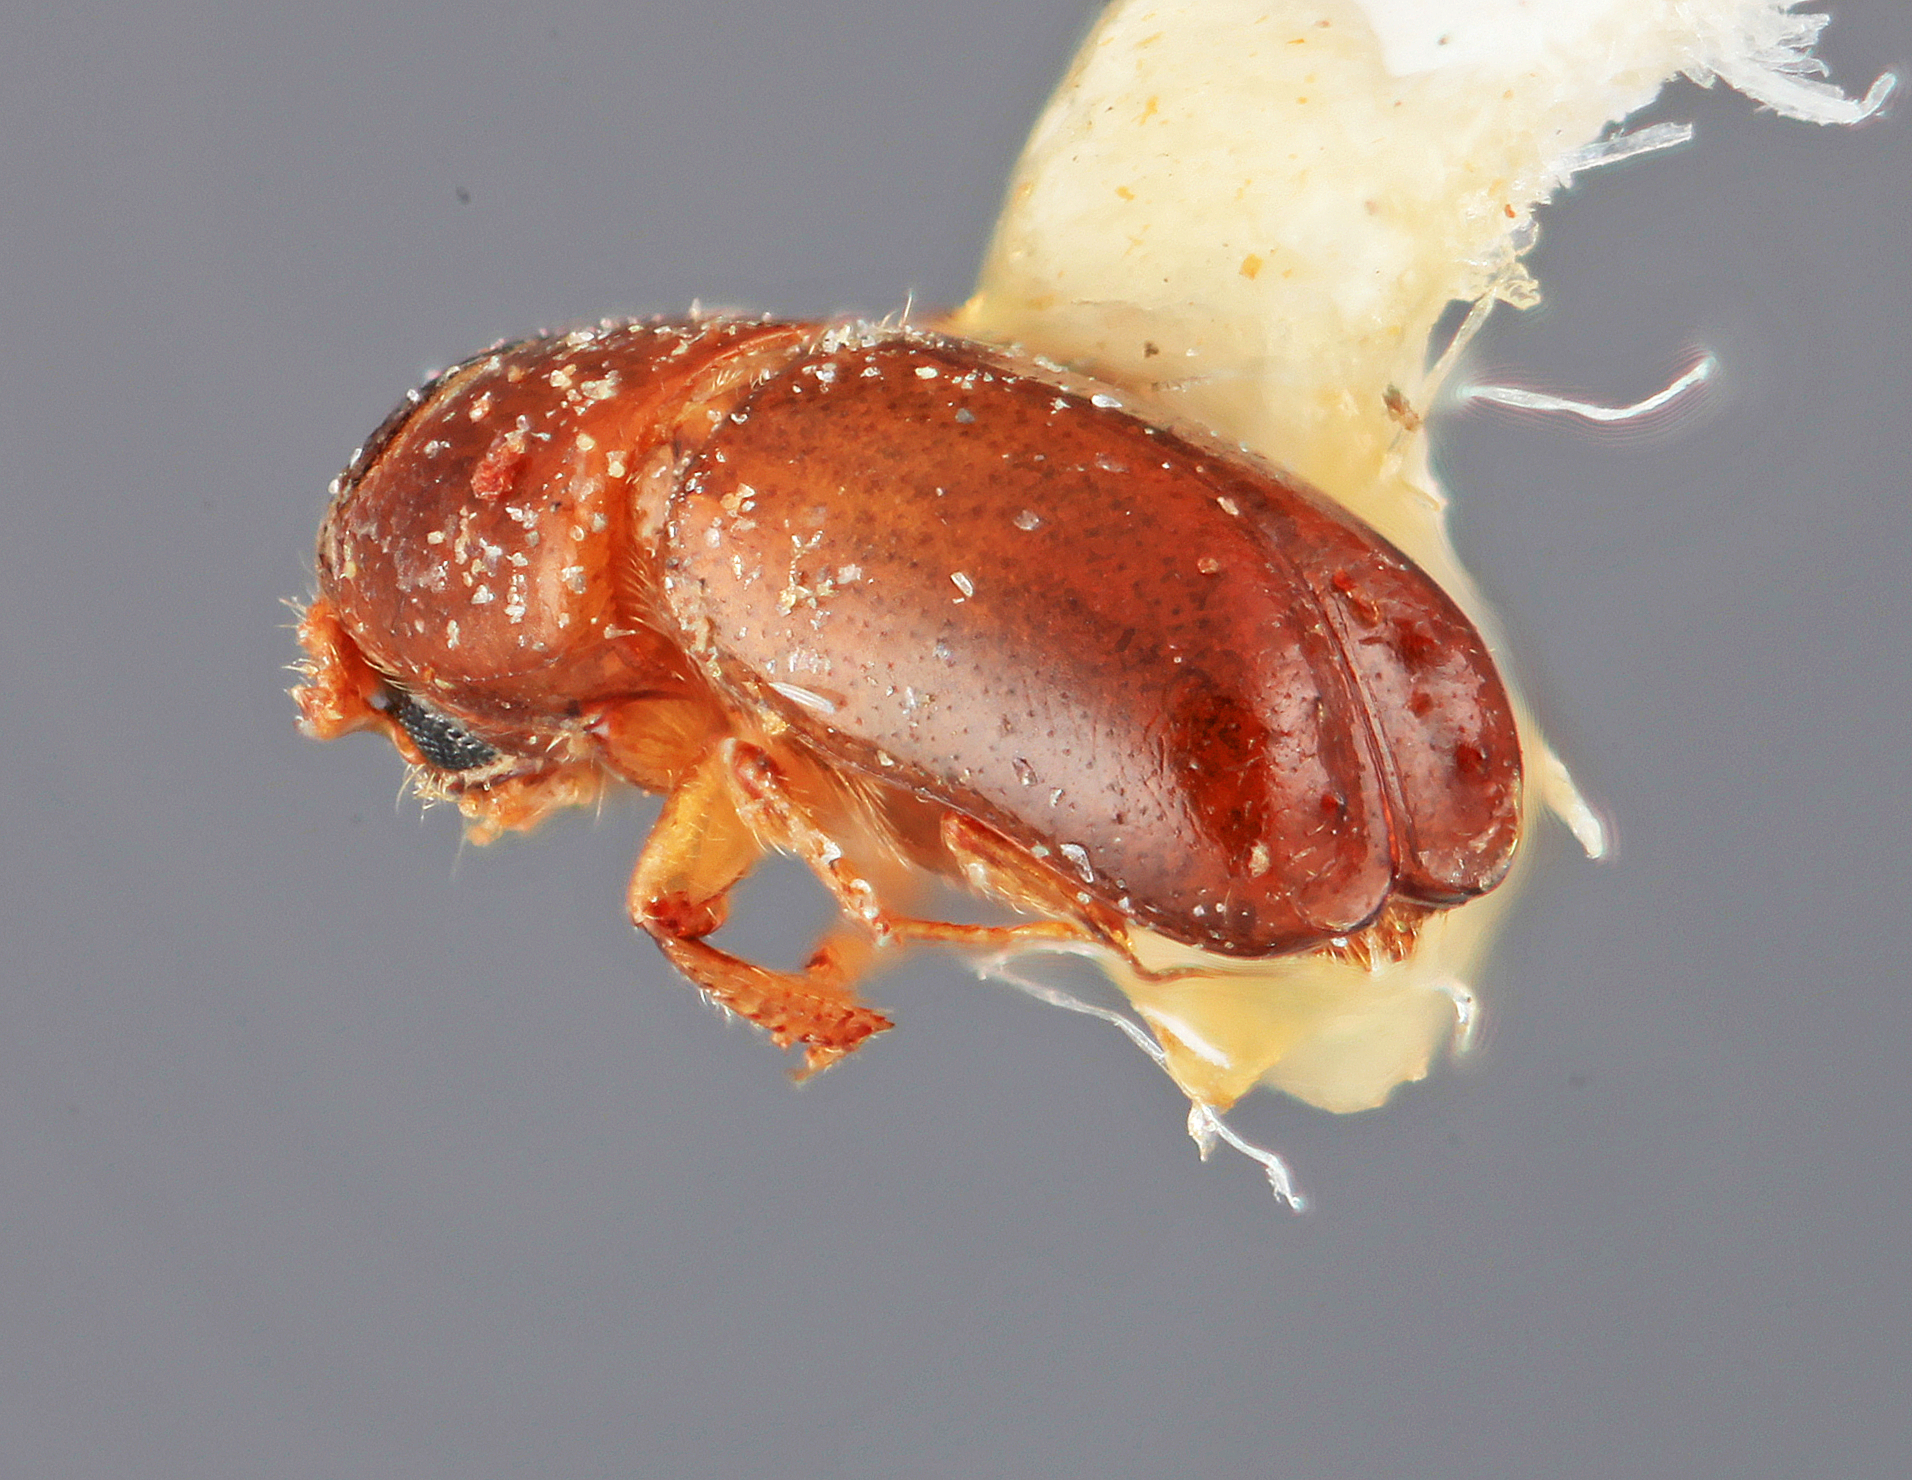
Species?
Monarthrum obscuriceps
